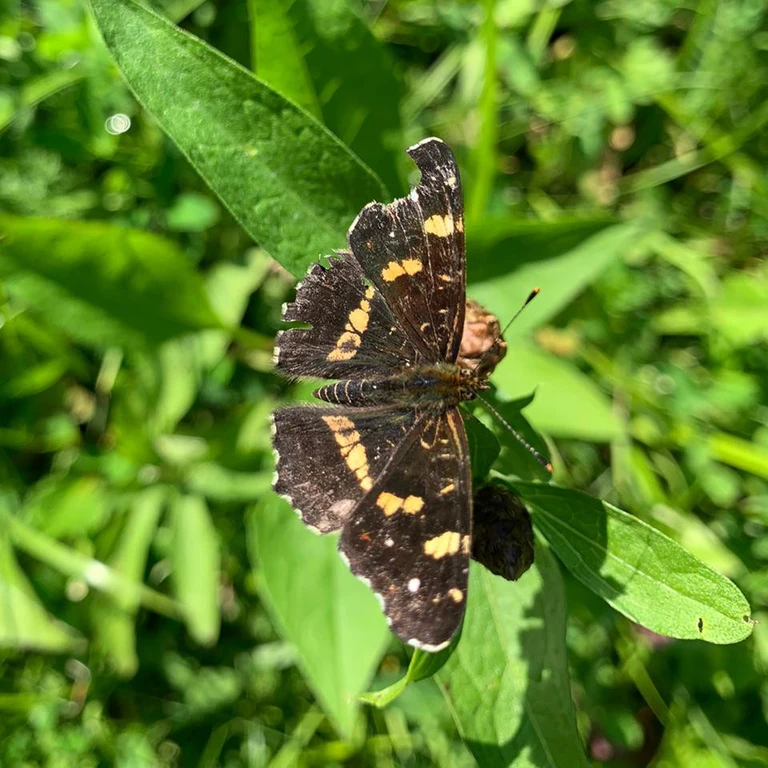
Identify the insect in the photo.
Araschnia levana
